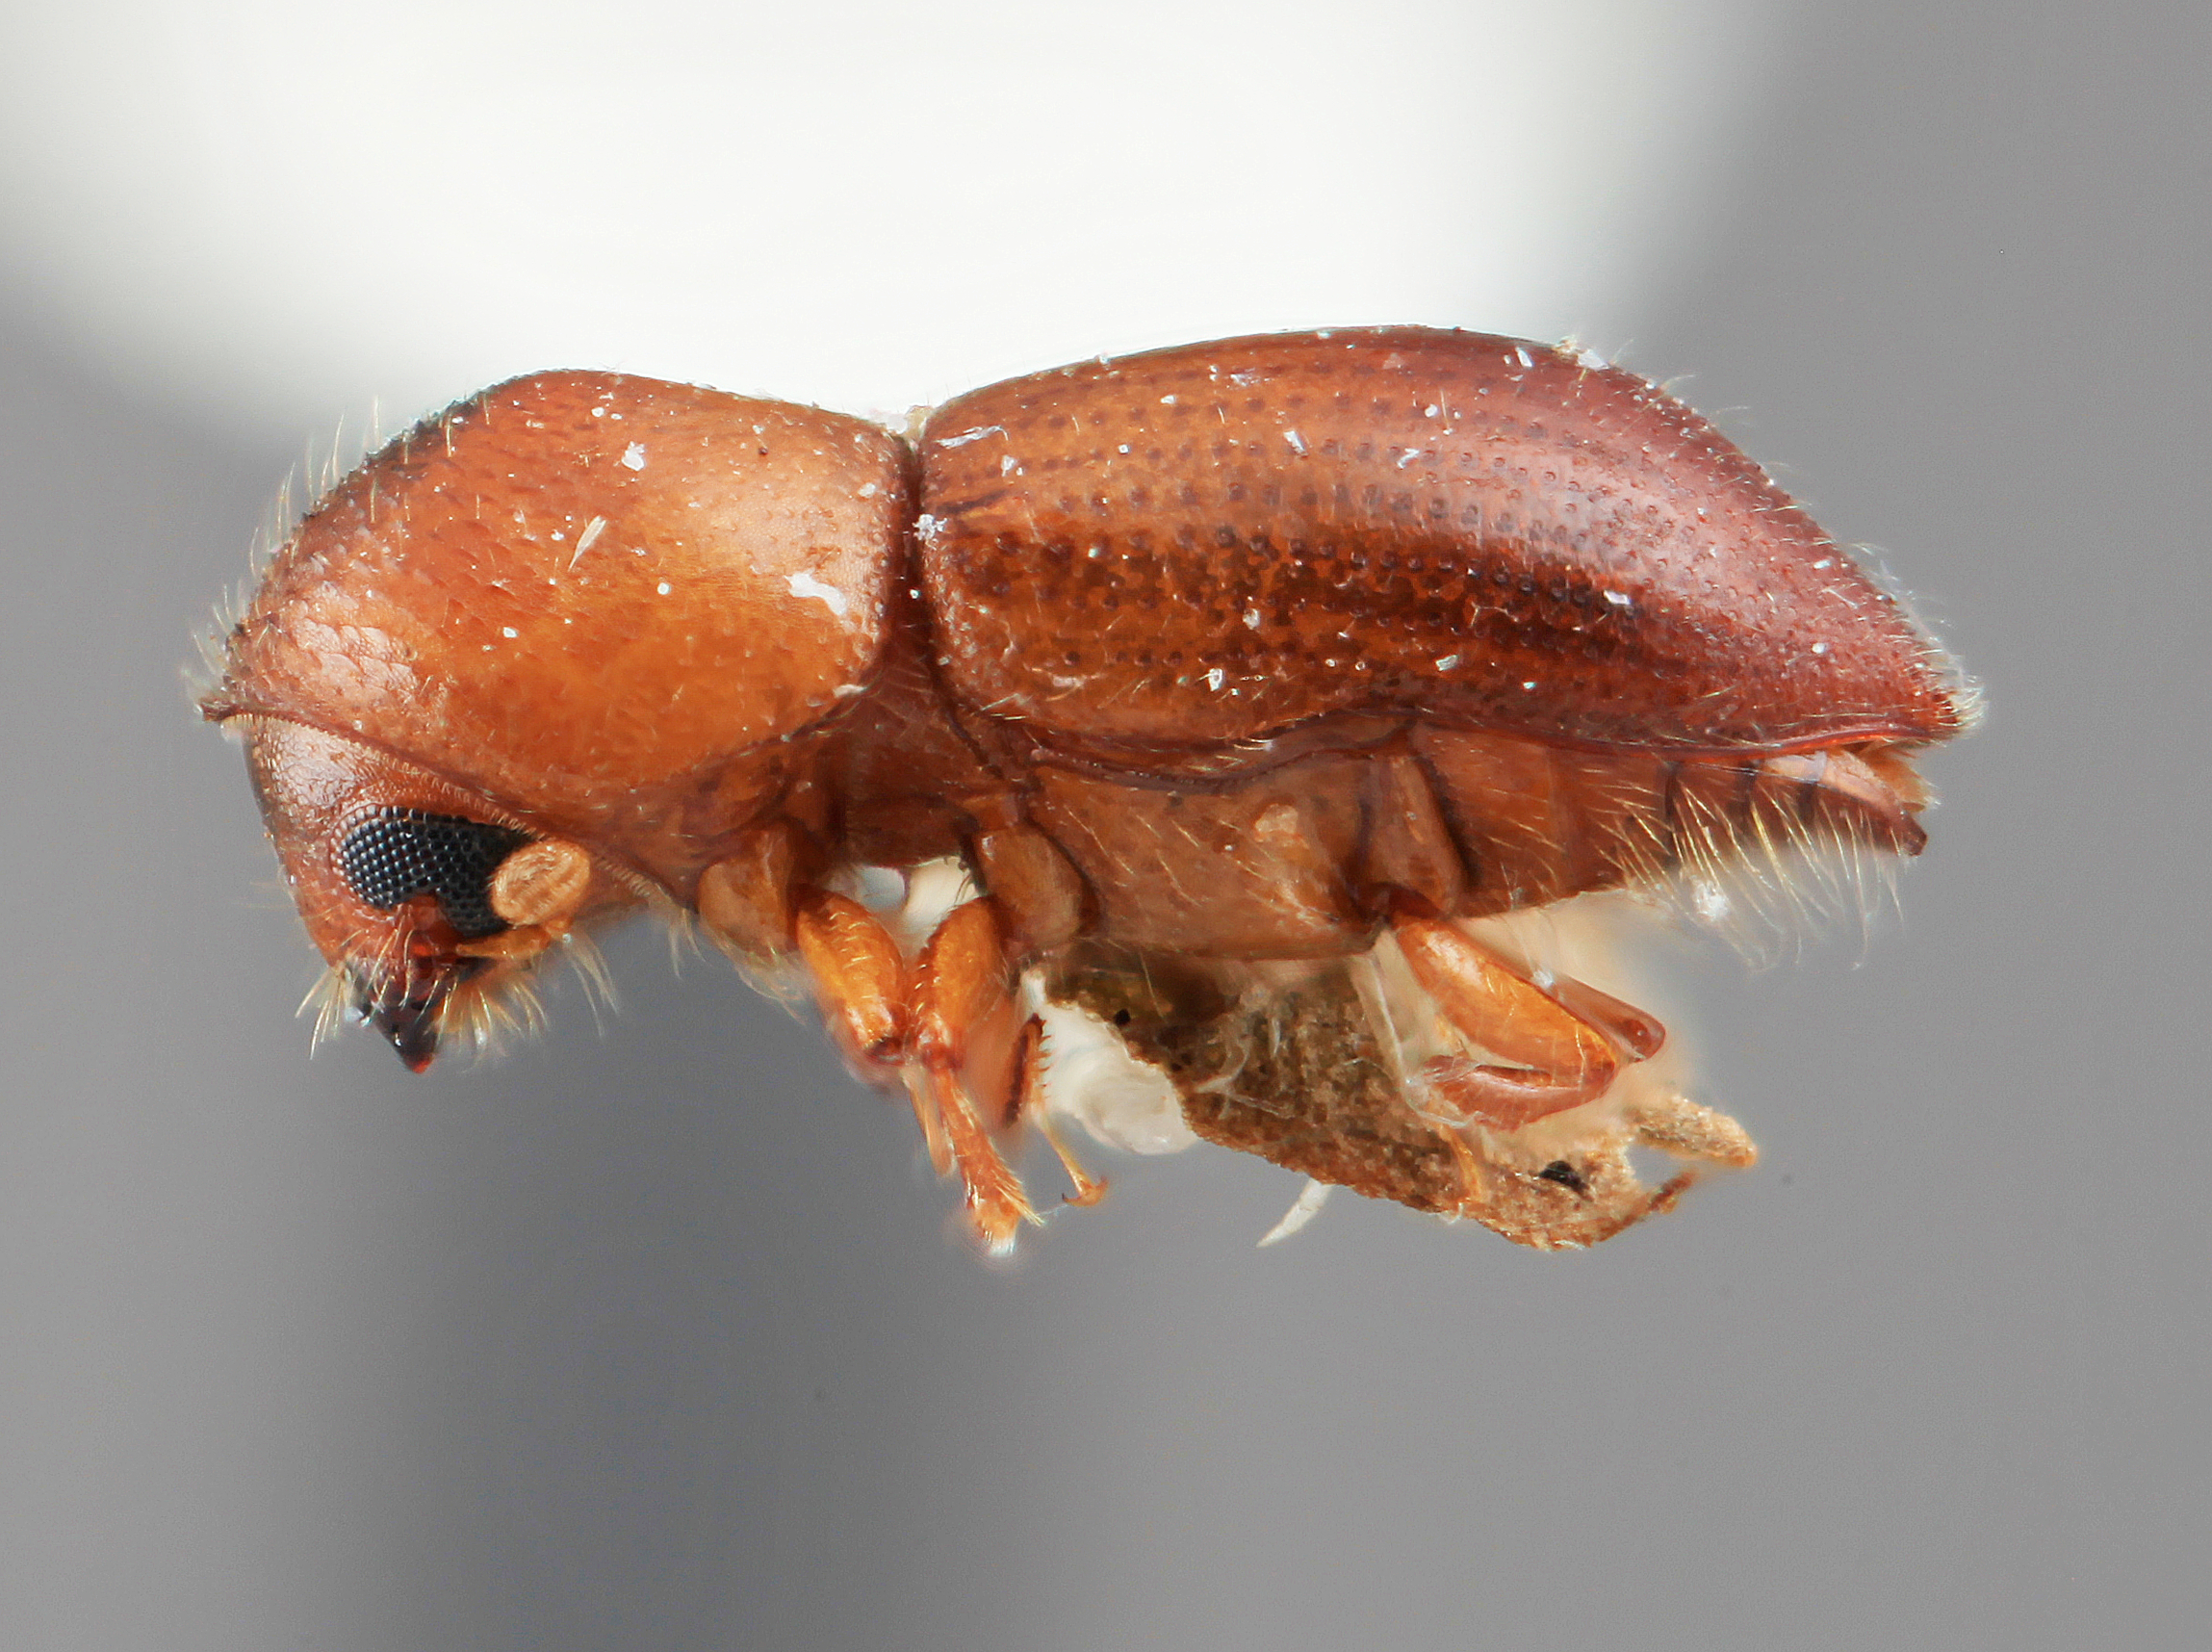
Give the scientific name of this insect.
Coptoborus bellus
